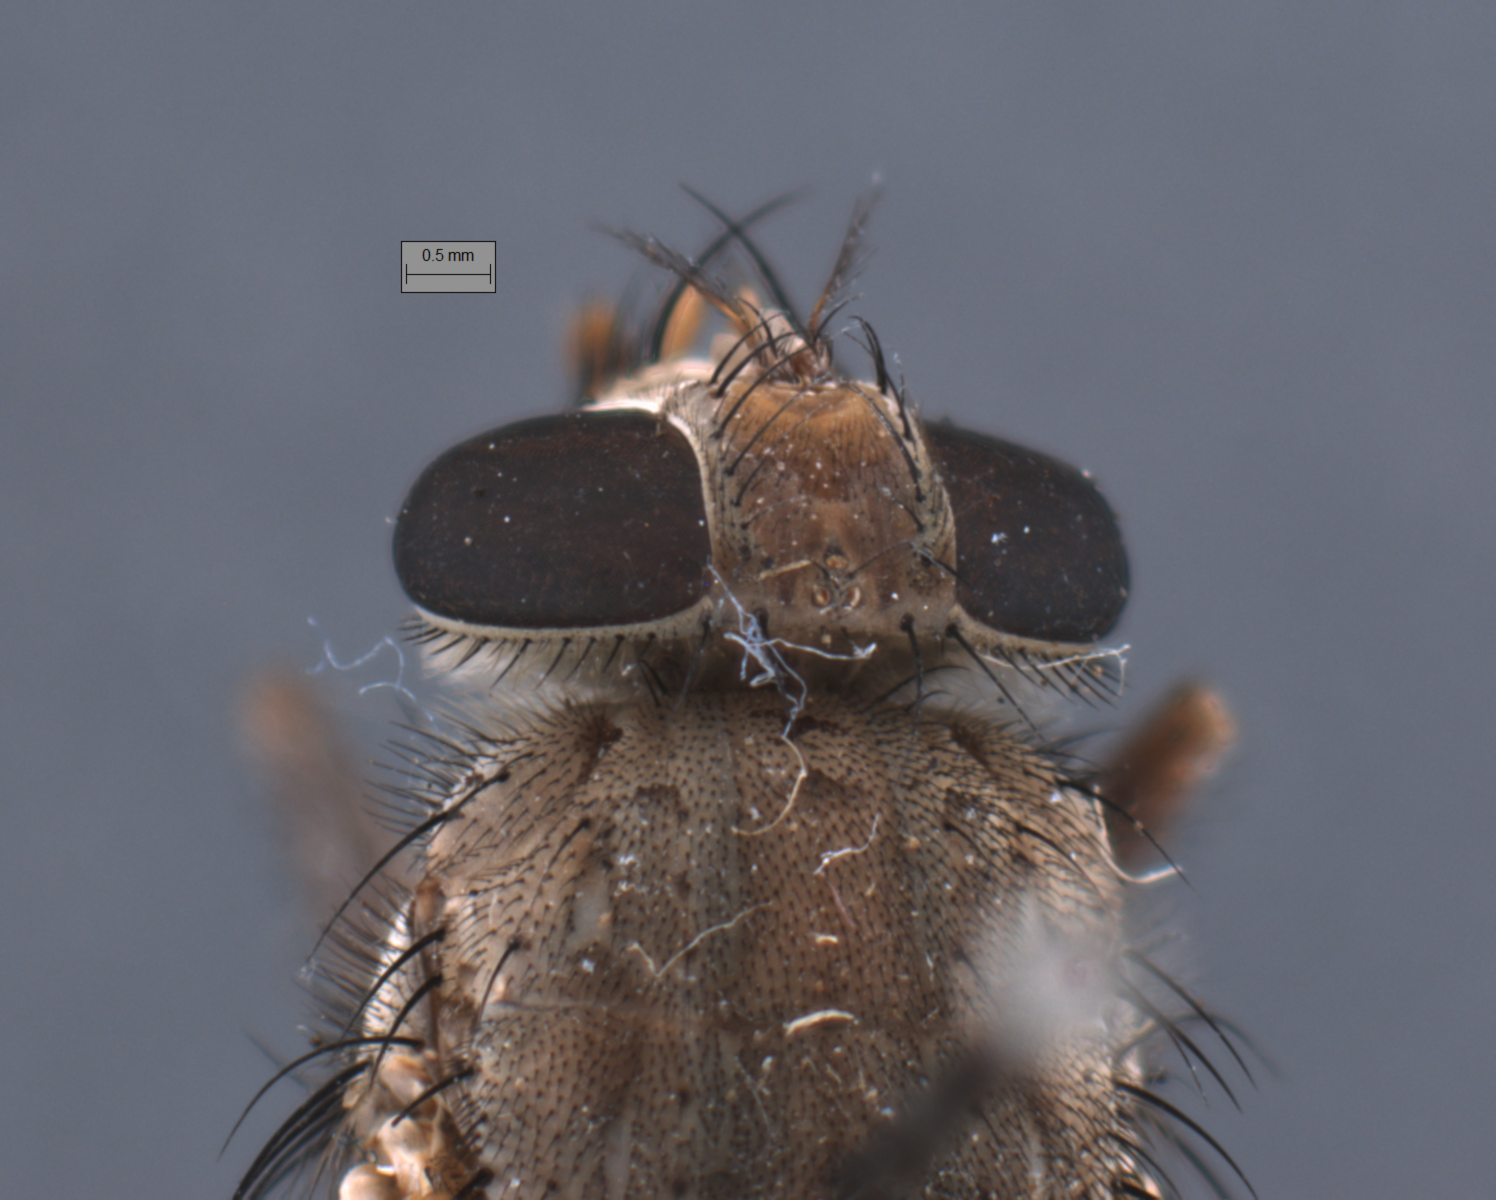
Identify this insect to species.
Bengalia emarginata
